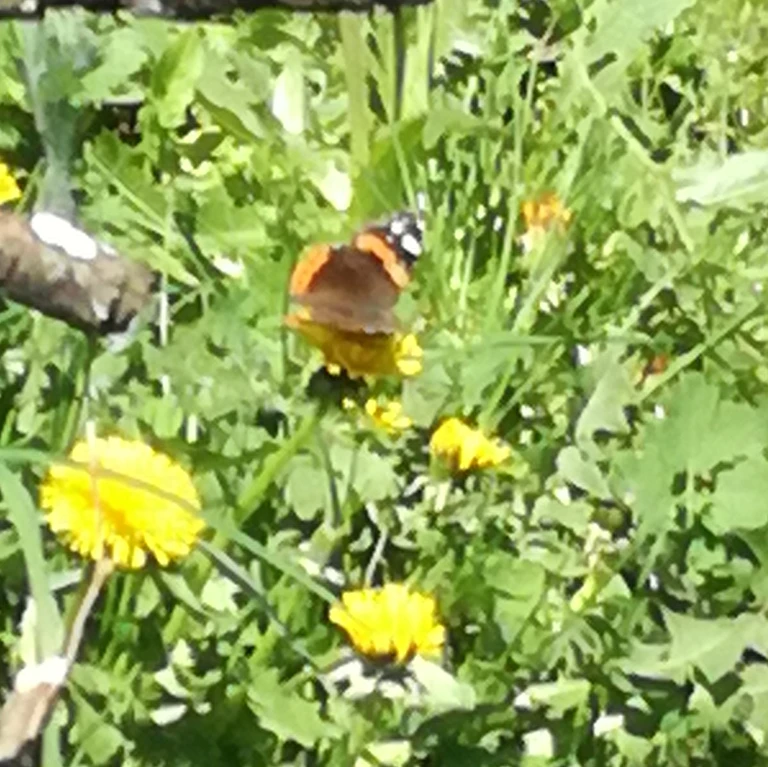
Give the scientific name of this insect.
Vanessa atalanta
